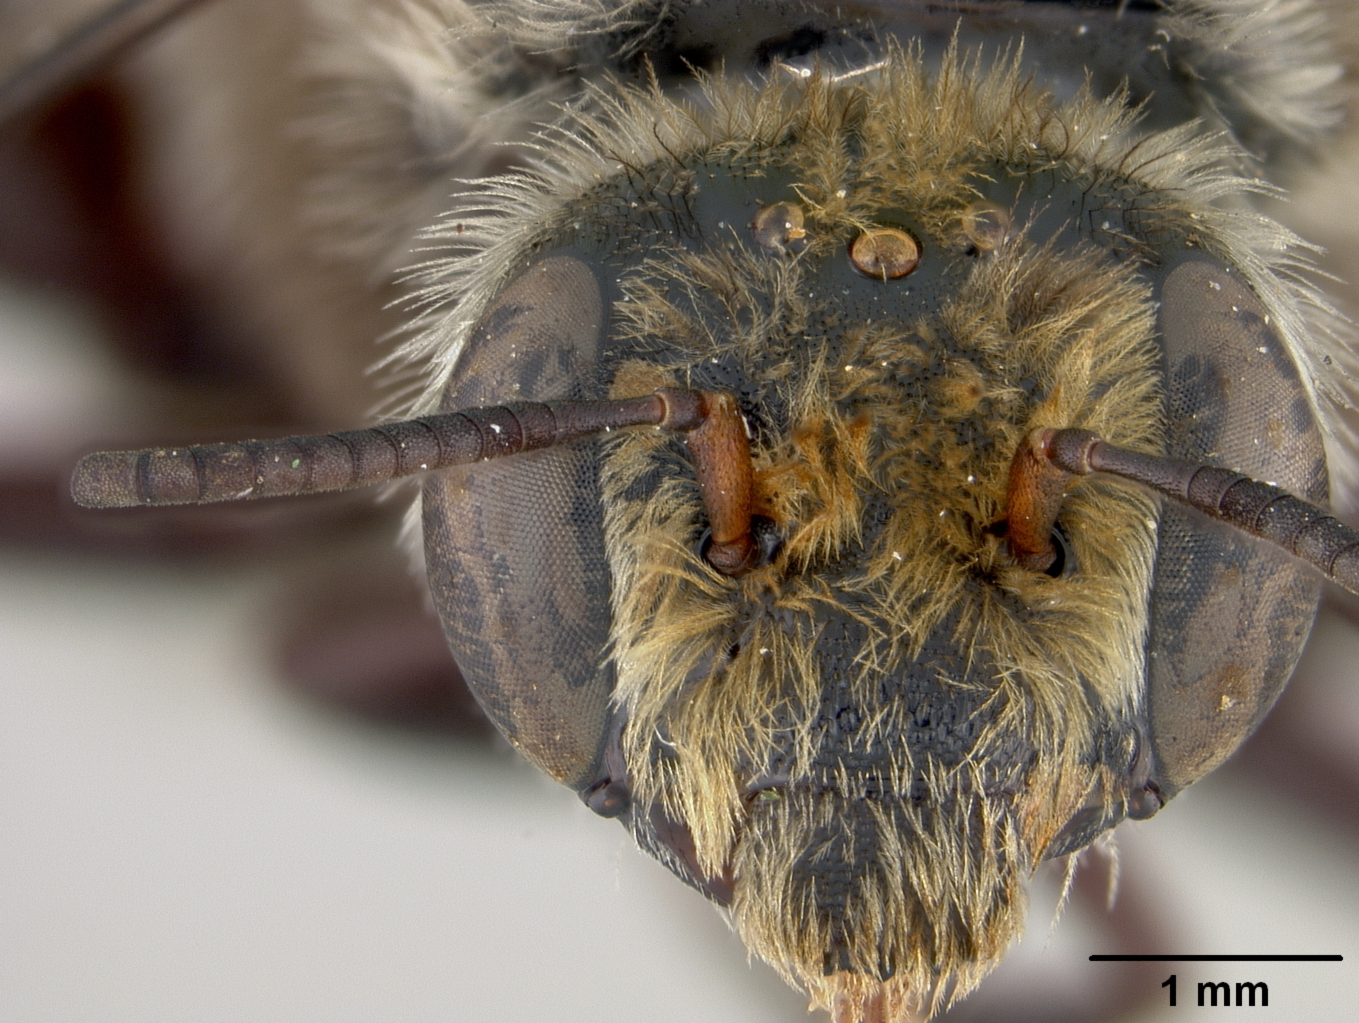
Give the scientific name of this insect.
Melitoma nudicauda
